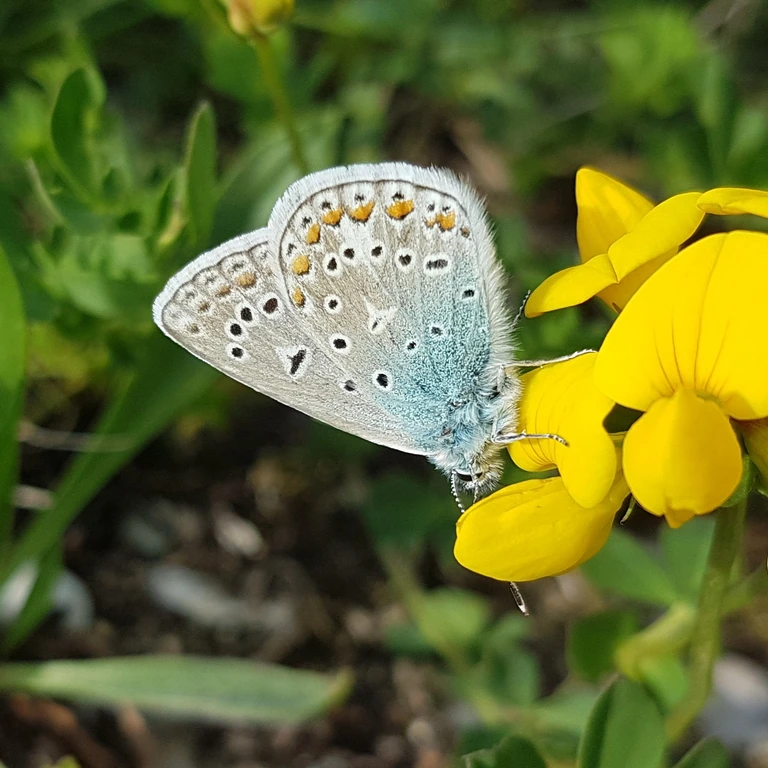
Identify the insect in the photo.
Polyommatus icarus
